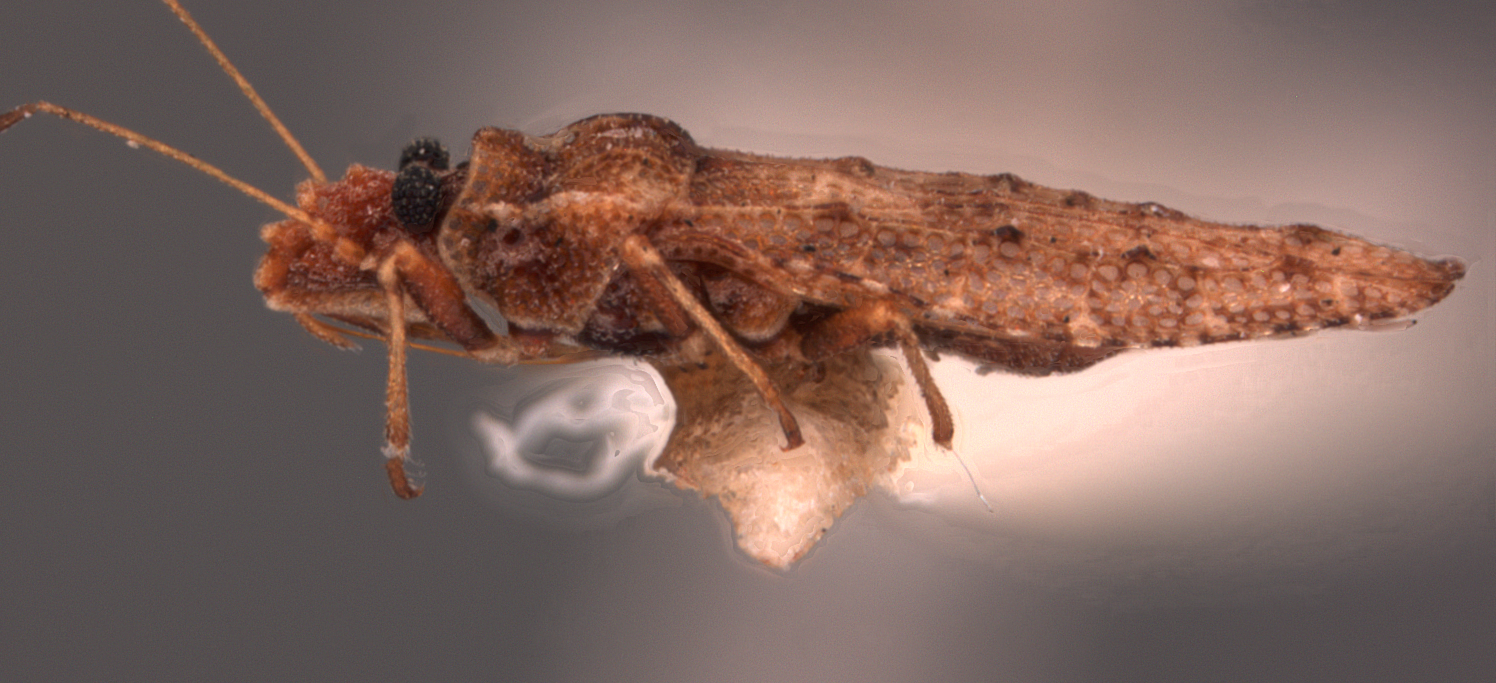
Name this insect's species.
Montea bouclei
